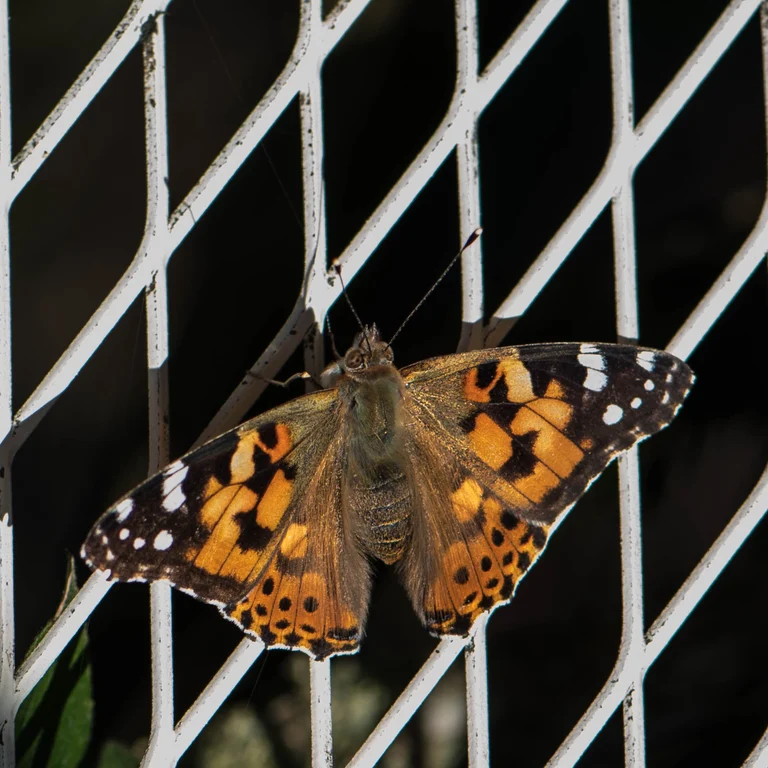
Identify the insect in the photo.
Vanessa cardui
